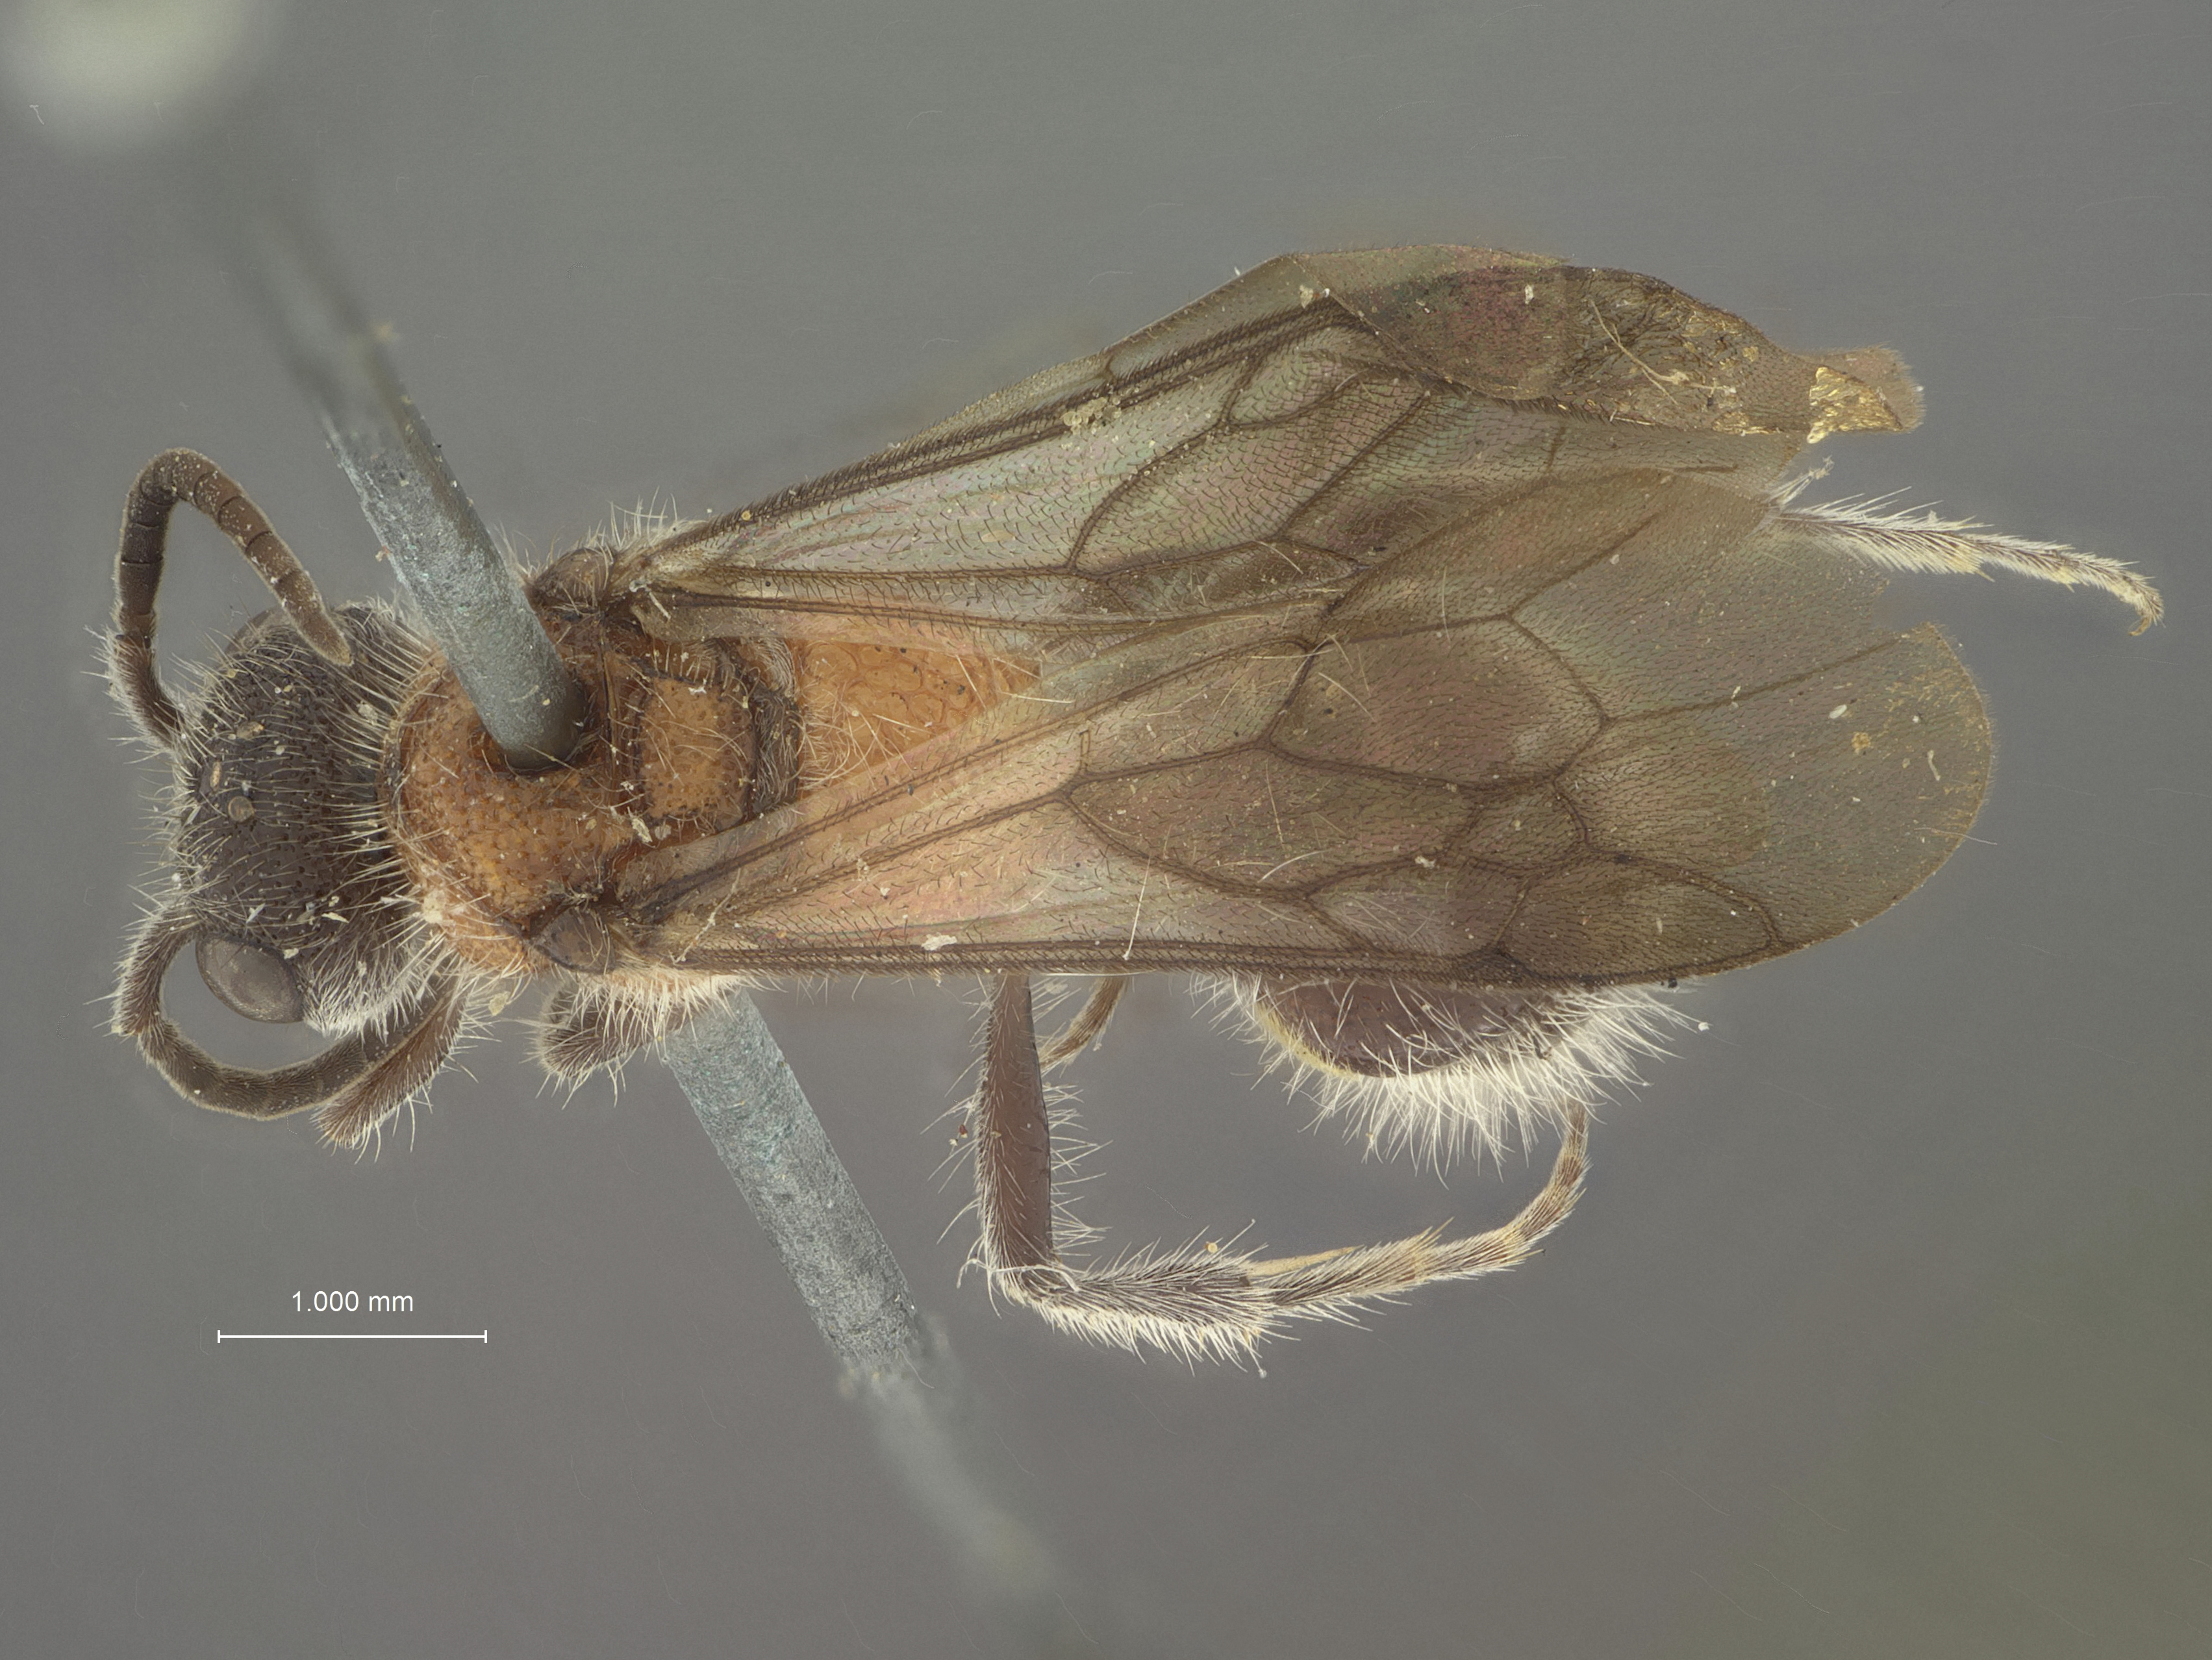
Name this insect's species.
Squamulotilla teuta
